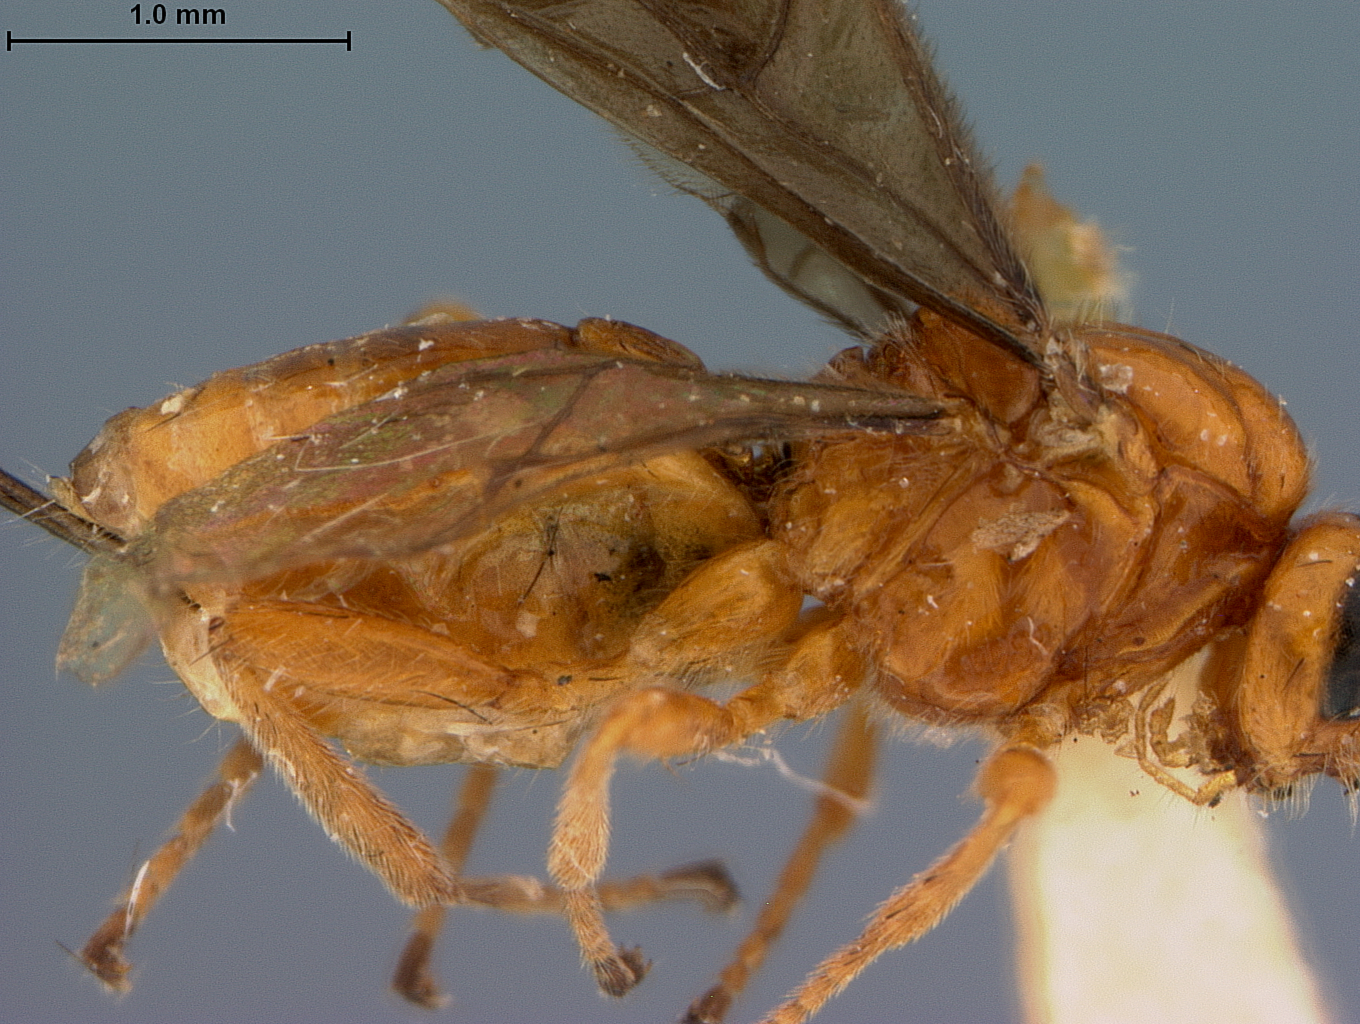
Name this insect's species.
Opius gahanoides
